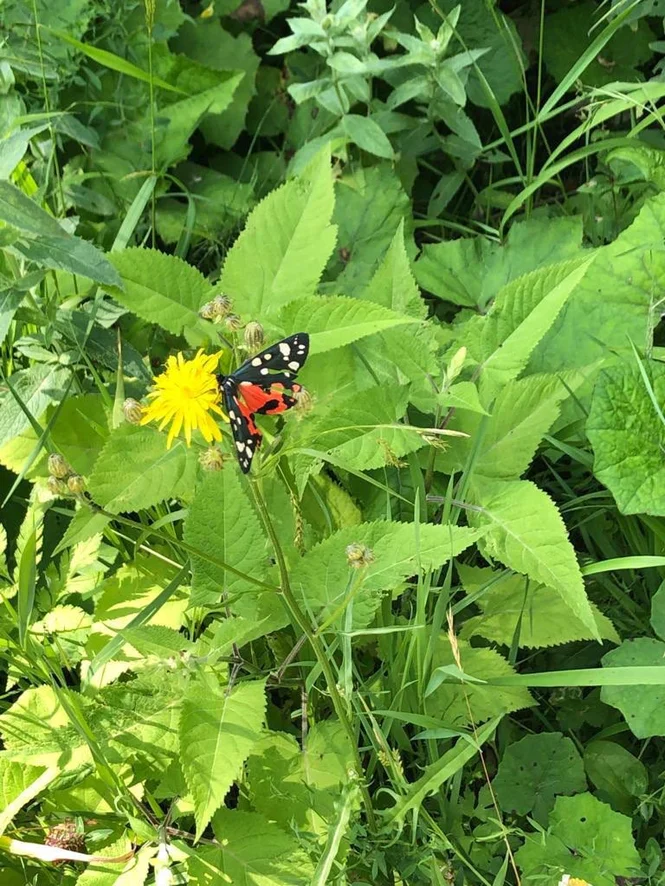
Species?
Callimorpha dominula
